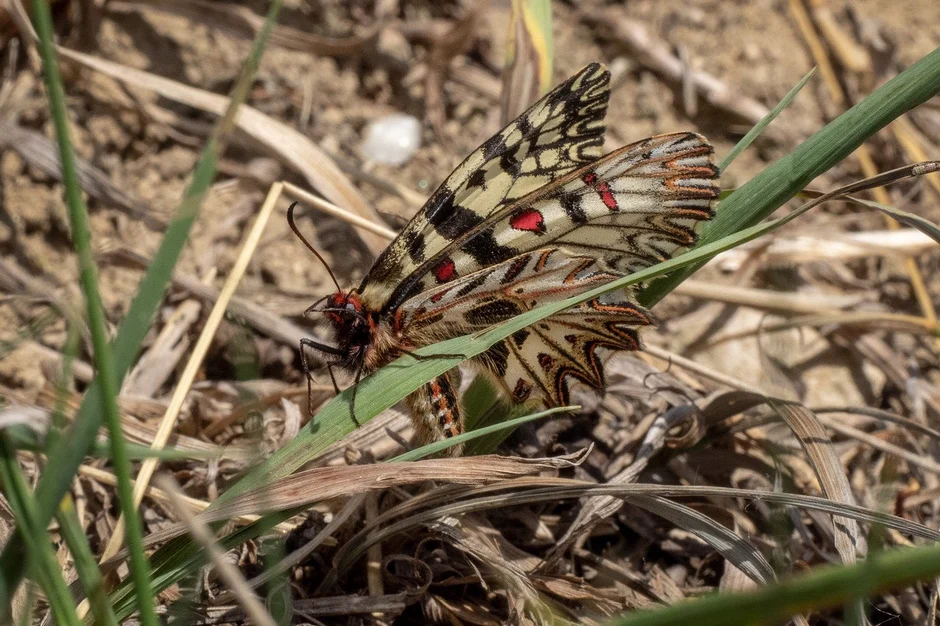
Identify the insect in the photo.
Zerynthia polyxena
